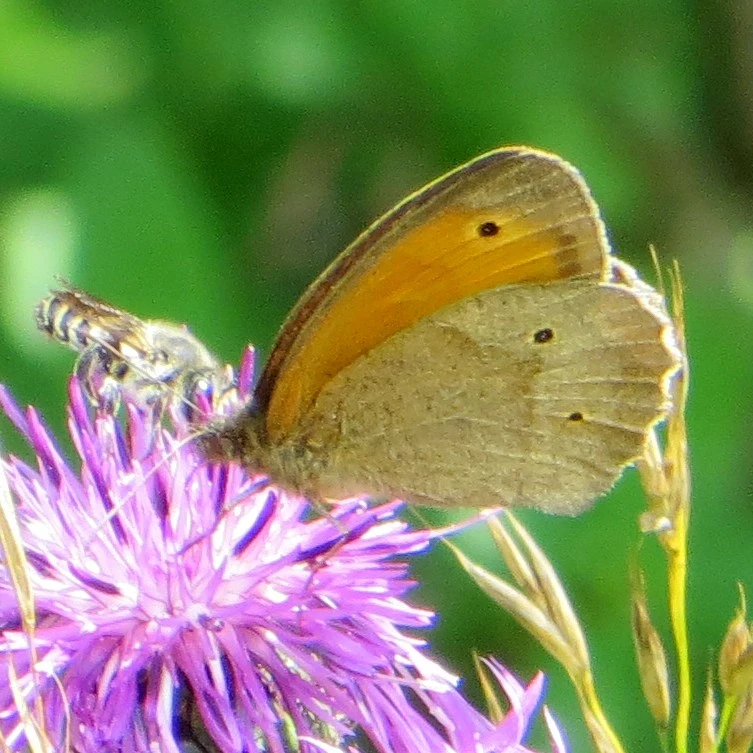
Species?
Maniola jurtina
